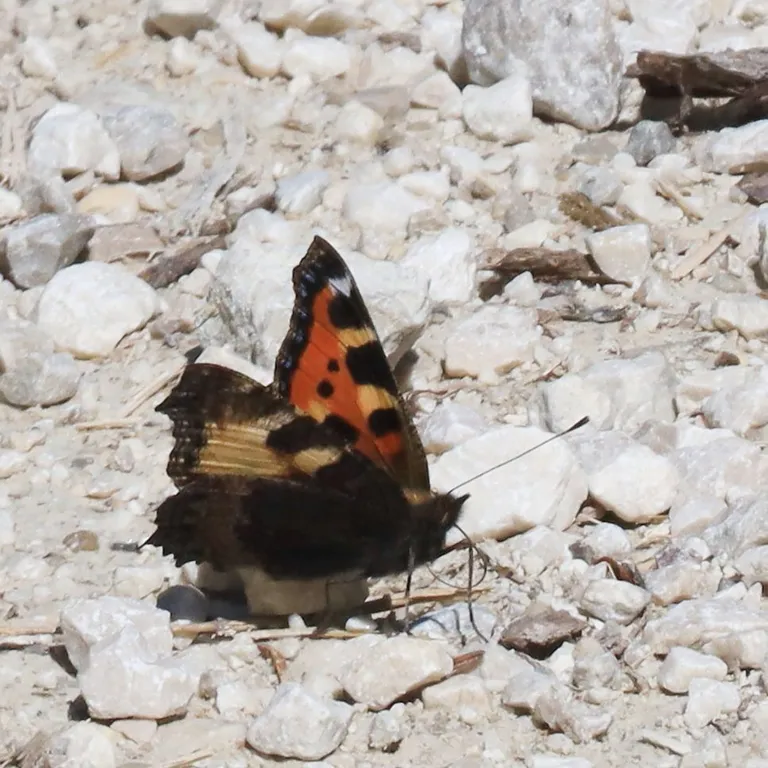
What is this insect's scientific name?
Aglais urticae
